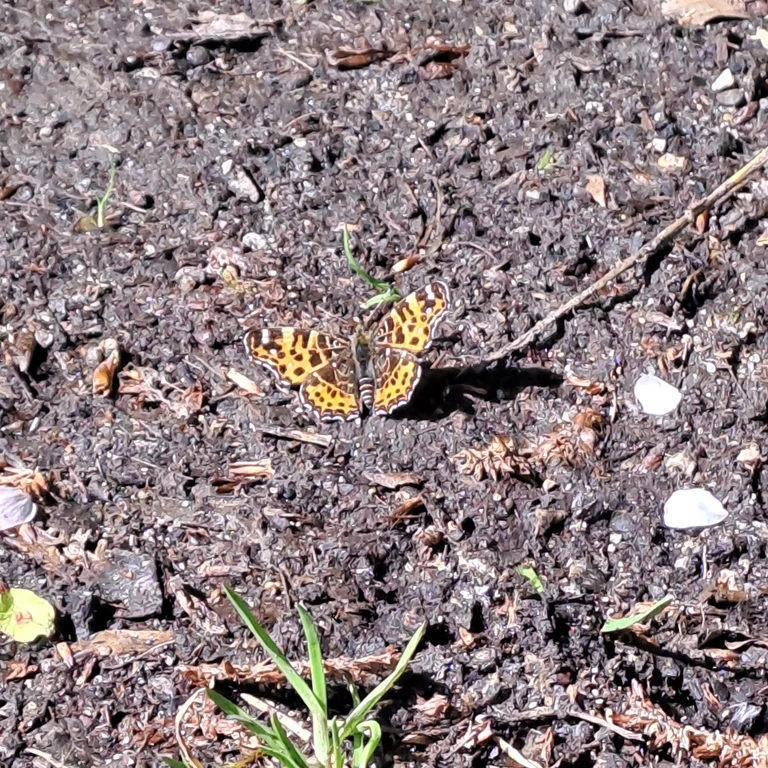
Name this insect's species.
Araschnia levana
